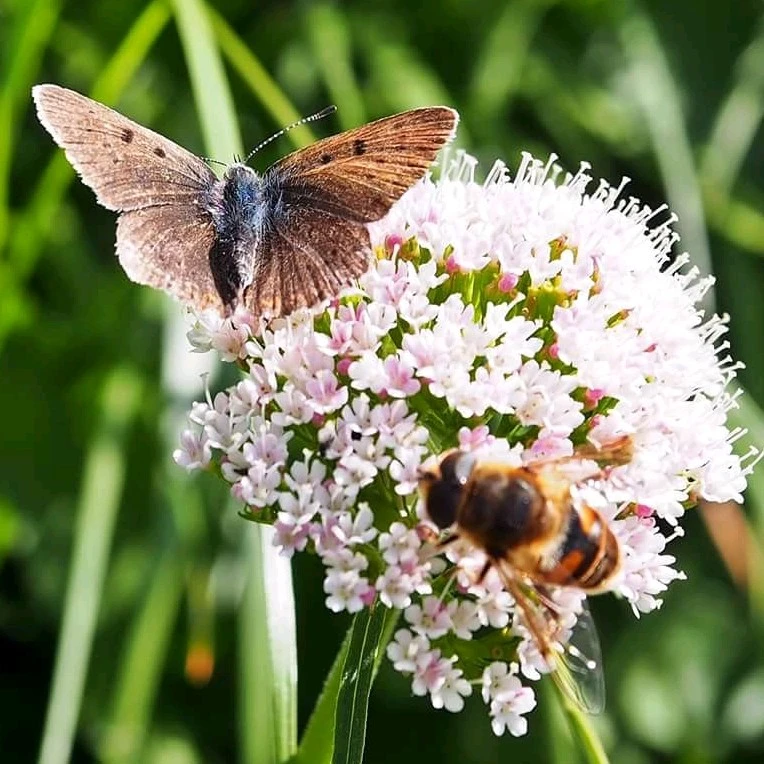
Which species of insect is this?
Lycaena tityrus (also Loweia tityrus)
